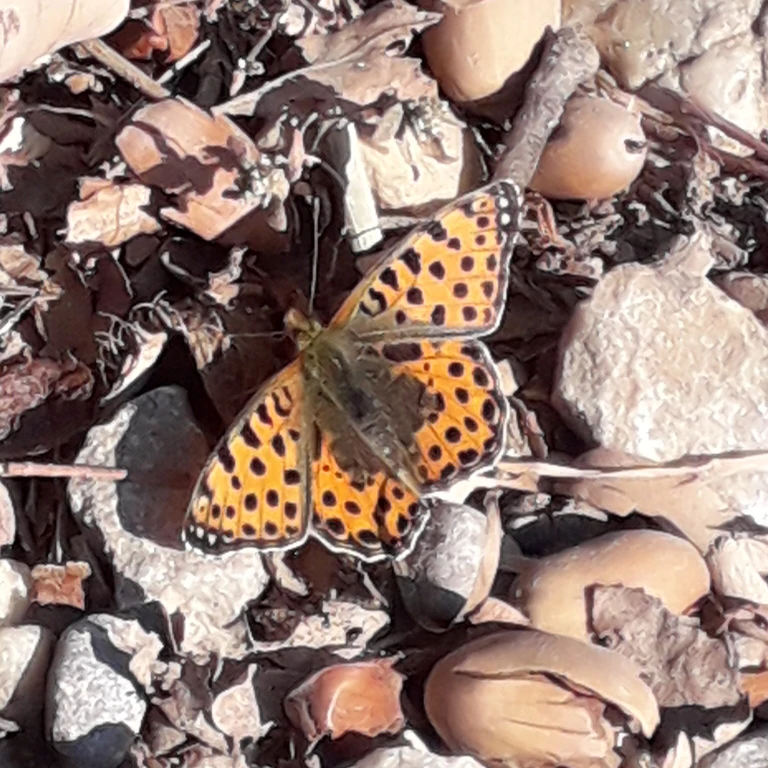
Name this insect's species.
Issoria lathonia
